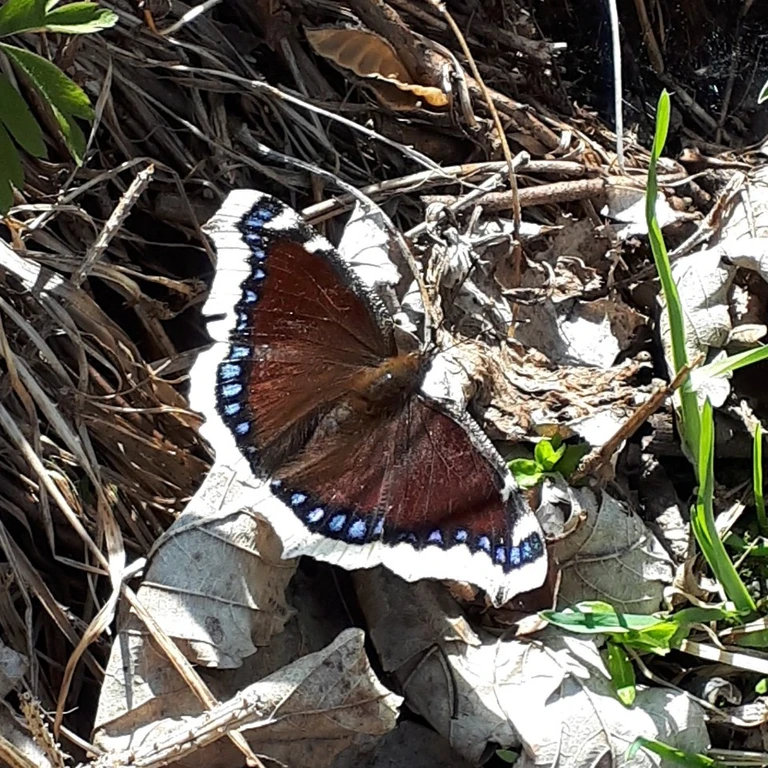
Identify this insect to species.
Nymphalis antiopa
